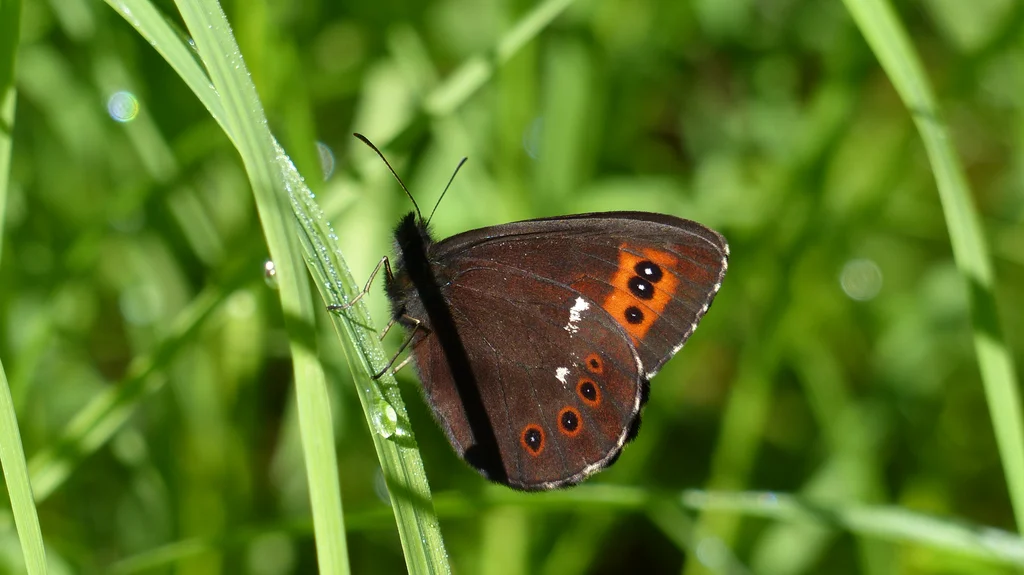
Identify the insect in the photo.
Erebia ligea
